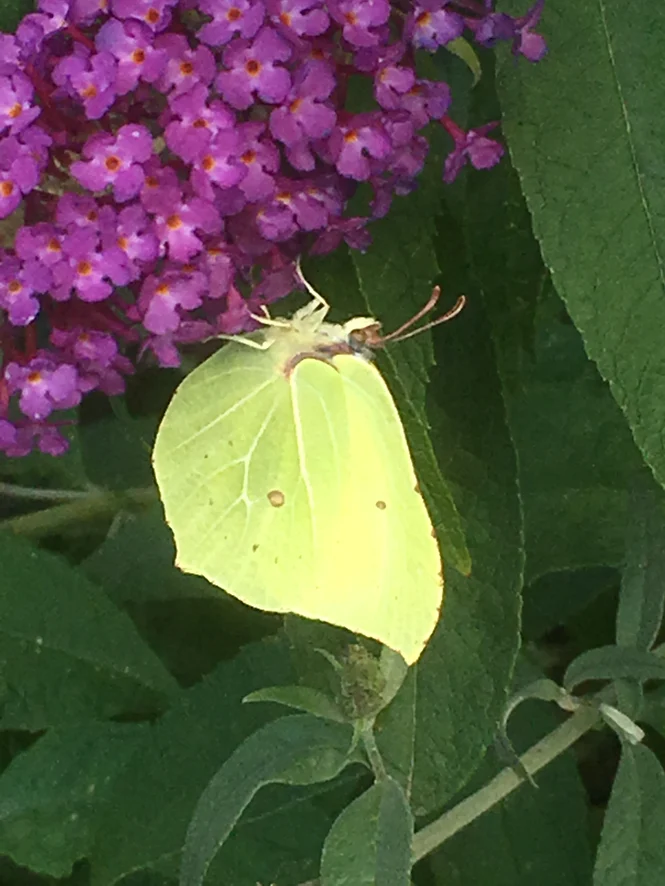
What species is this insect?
Gonepteryx rhamni
